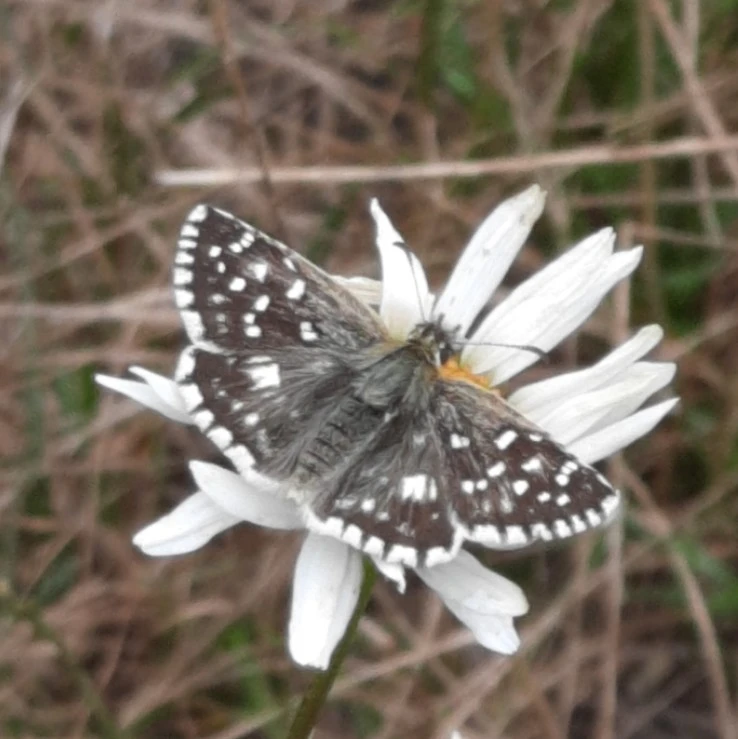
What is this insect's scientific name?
Pyrgus malvae
